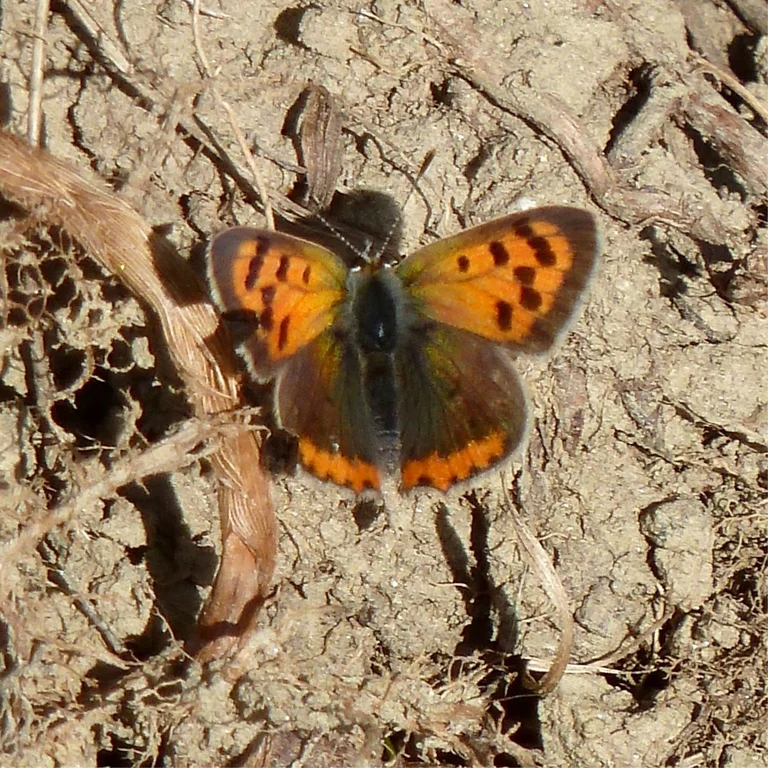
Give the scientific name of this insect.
Lycaena phlaeas
